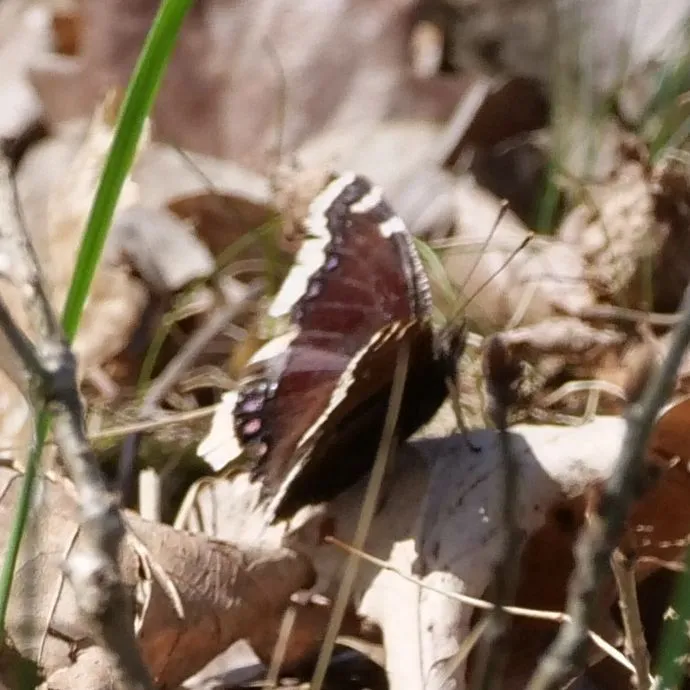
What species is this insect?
Nymphalis antiopa
